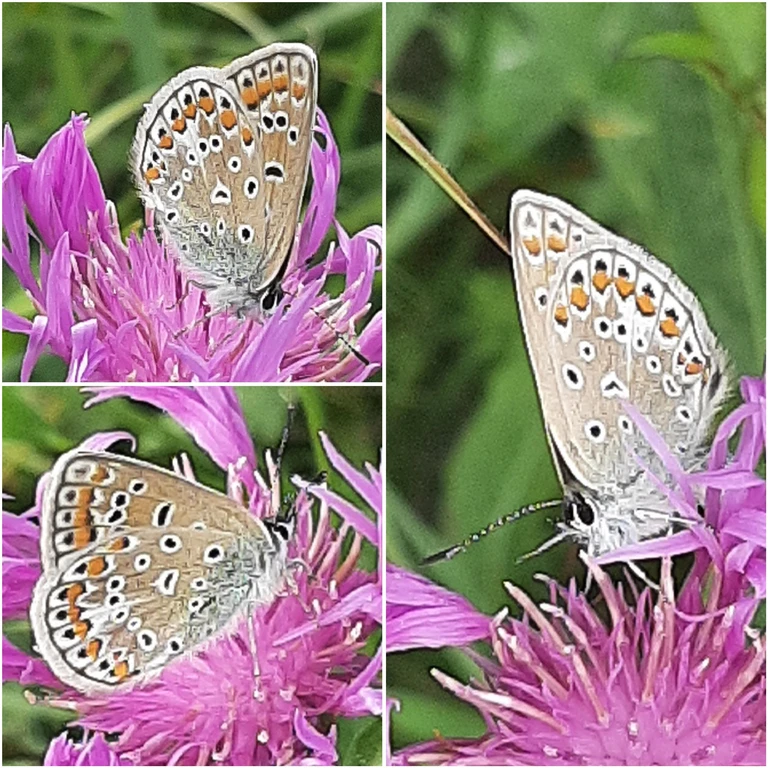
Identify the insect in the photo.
Polyommatus icarus
